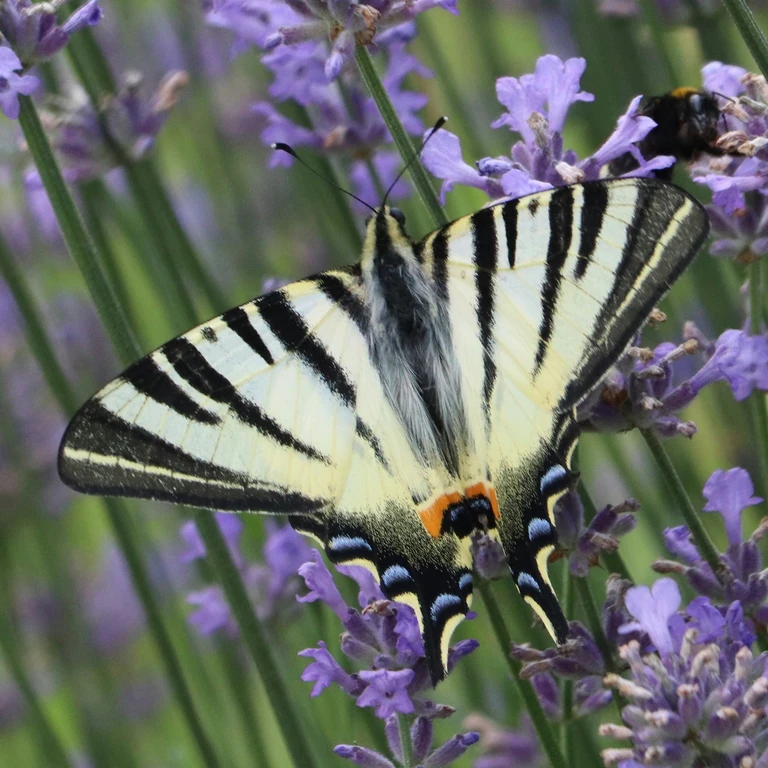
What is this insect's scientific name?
Iphiclides podalirius
